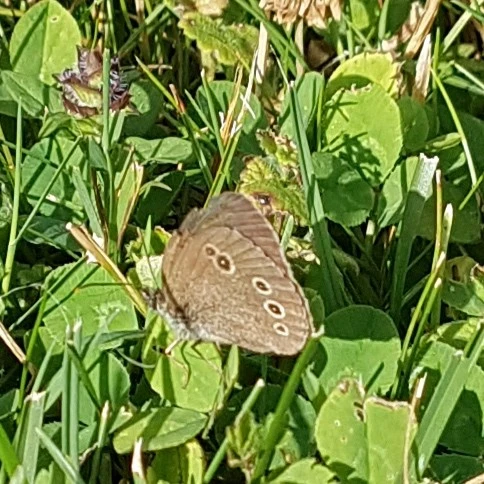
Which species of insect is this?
Aphantopus hyperantus
